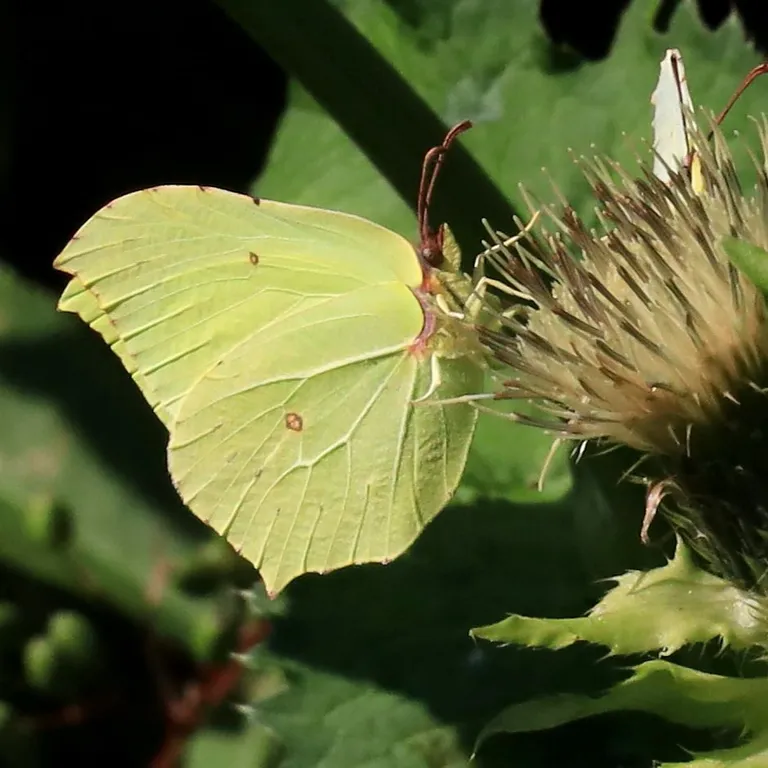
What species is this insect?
Gonepteryx rhamni
